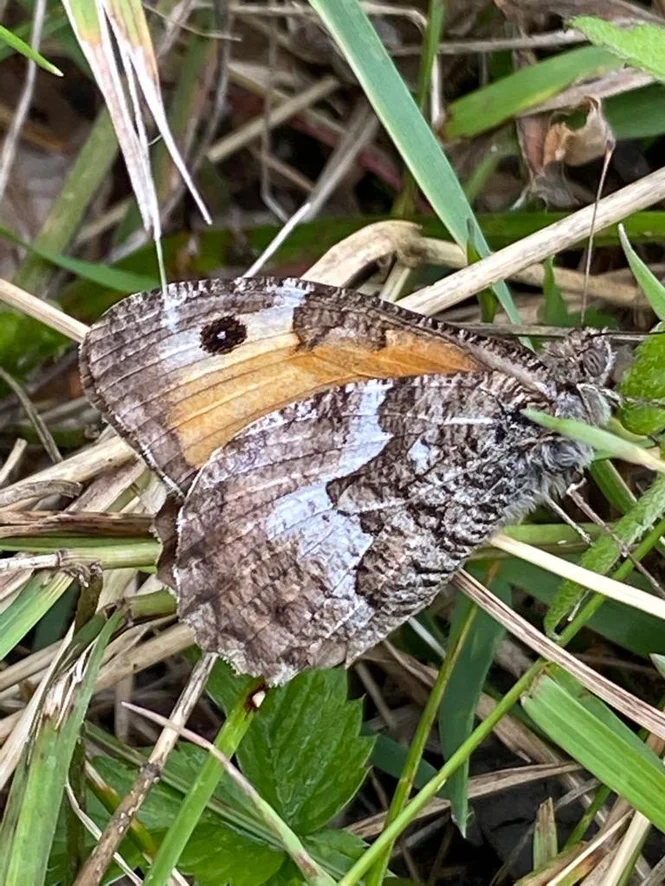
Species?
Hipparchia semele
